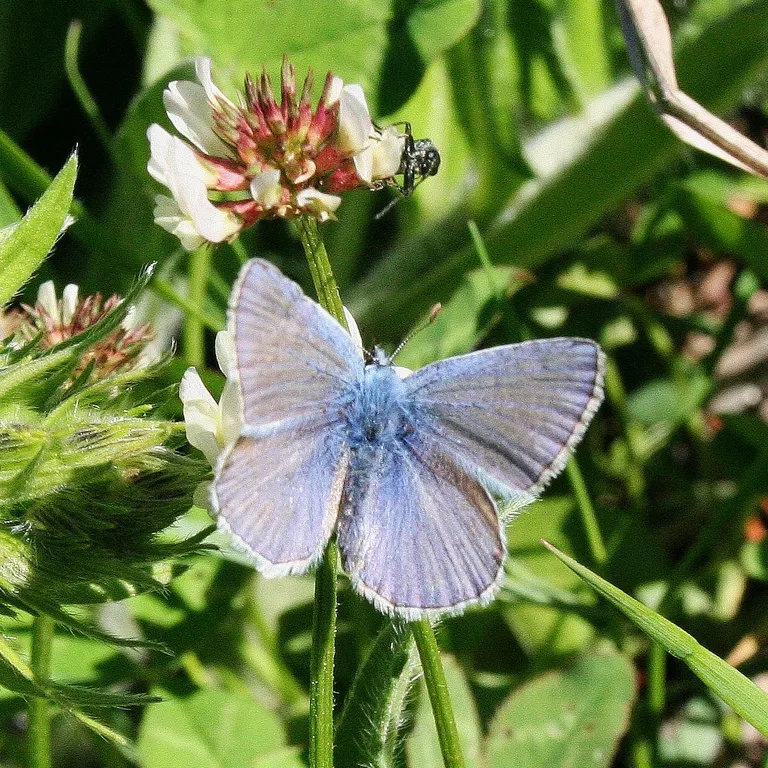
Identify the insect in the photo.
Polyommatus icarus
